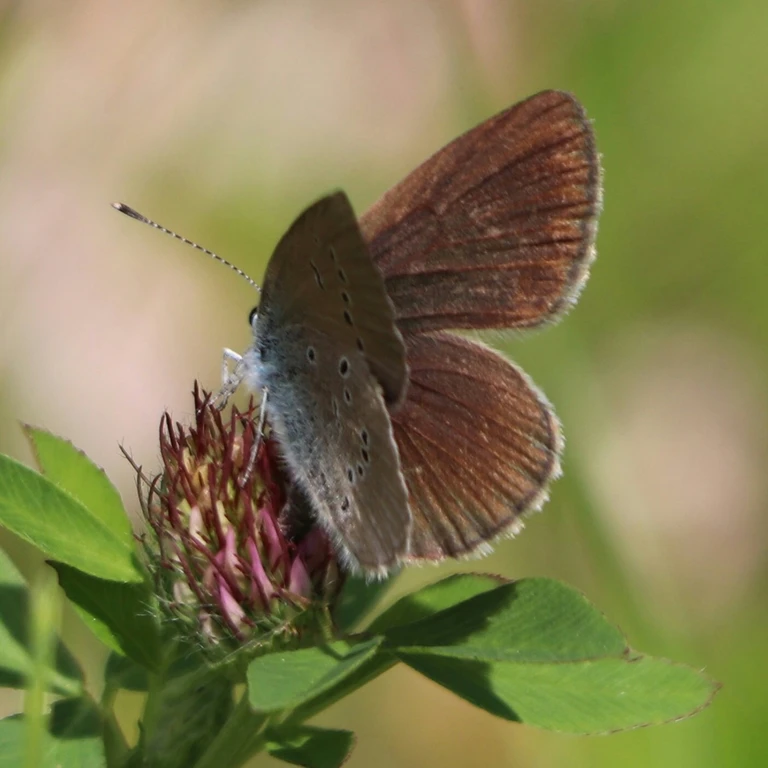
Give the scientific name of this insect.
Cyaniris semiargus
